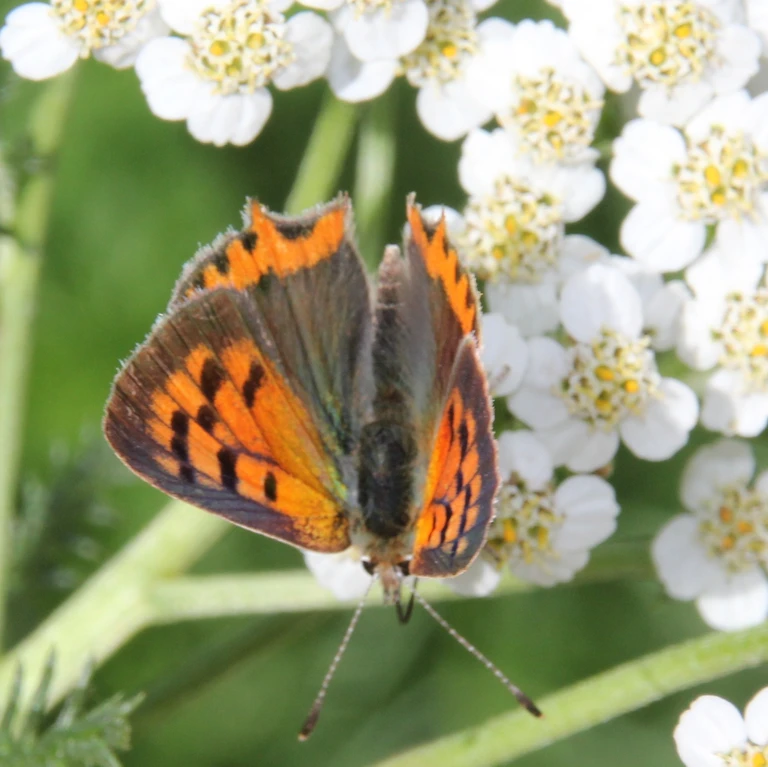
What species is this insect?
Lycaena phlaeas
